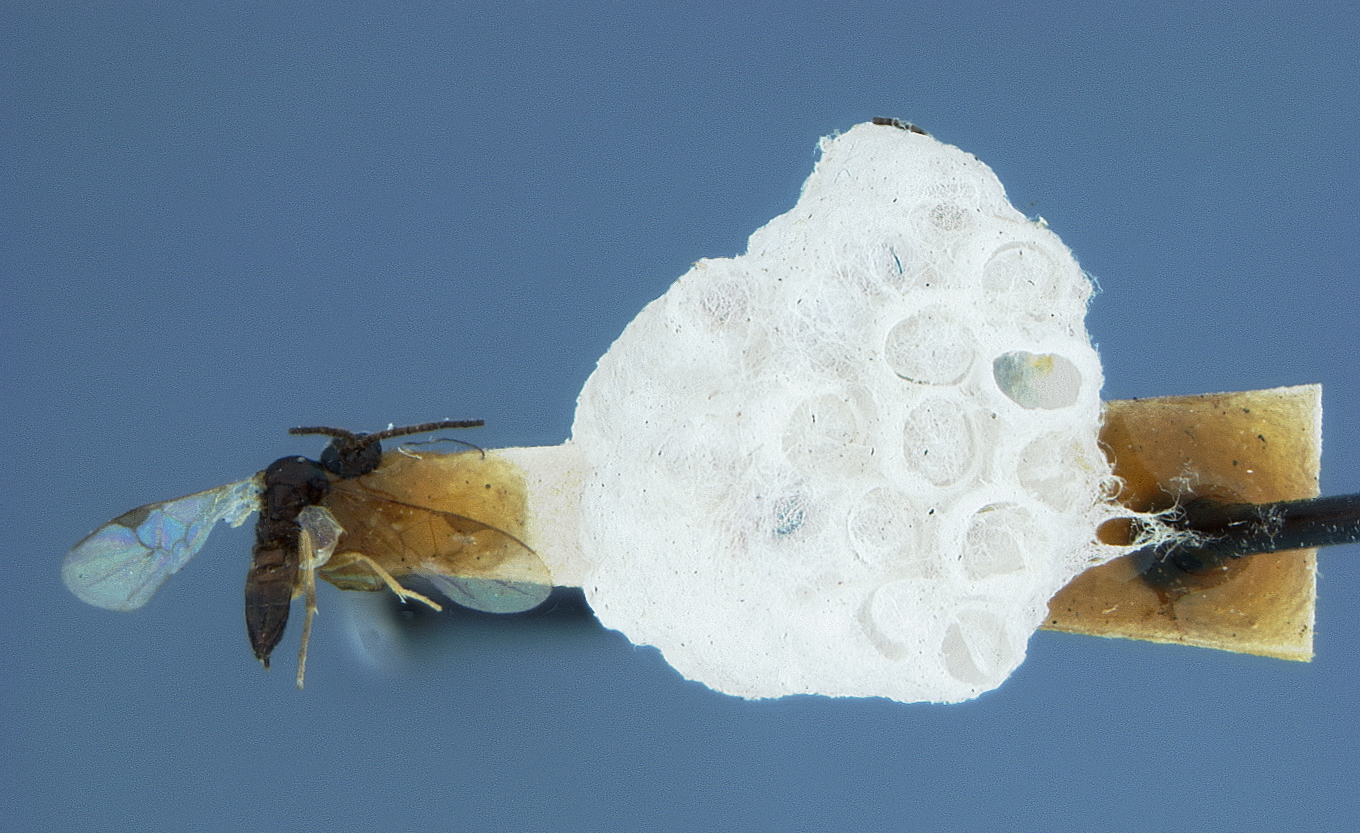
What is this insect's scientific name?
Apanteles schizurae
